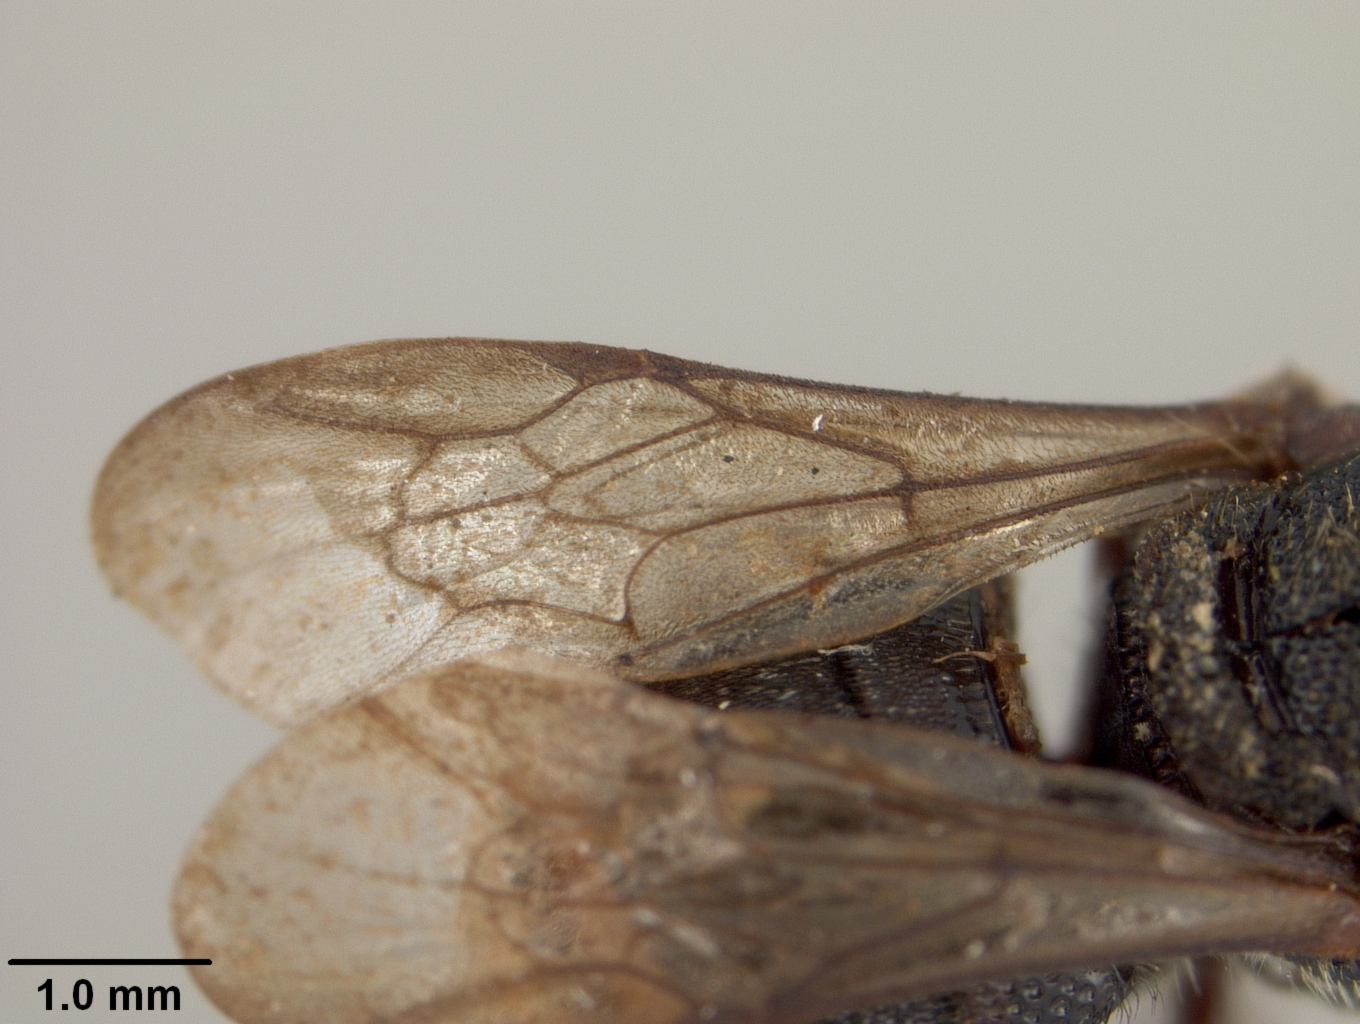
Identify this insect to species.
Dianthidium holmbergi
